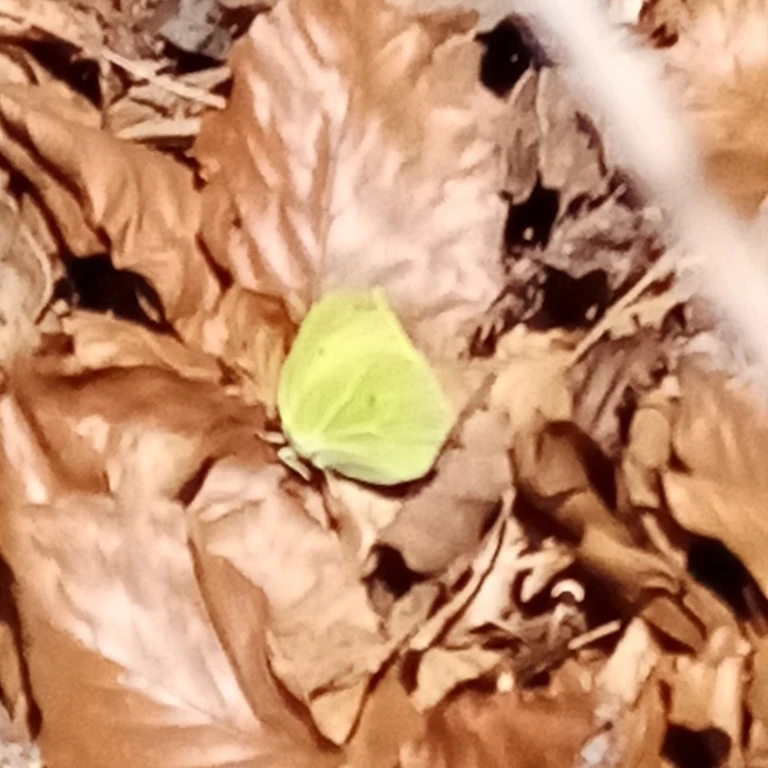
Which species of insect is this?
Gonepteryx rhamni
